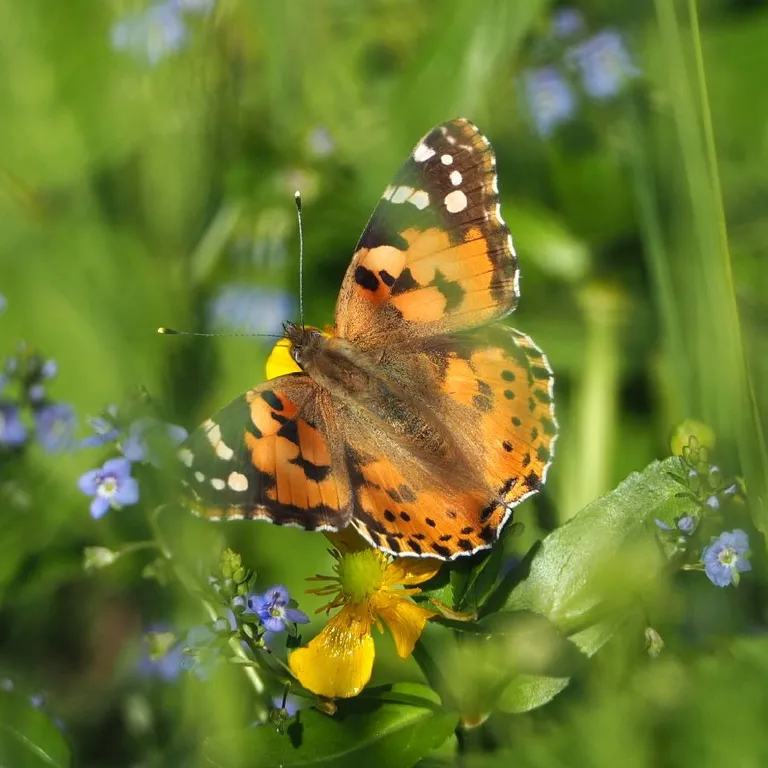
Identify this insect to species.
Vanessa cardui
